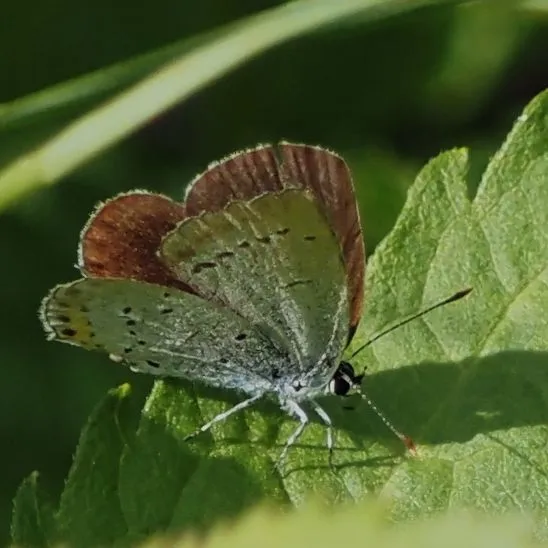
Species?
Cupido argiades (also Elkalyce argiades)
